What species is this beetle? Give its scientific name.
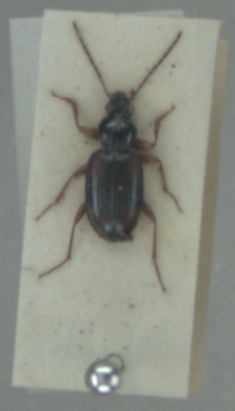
Bembidion tetracolum
